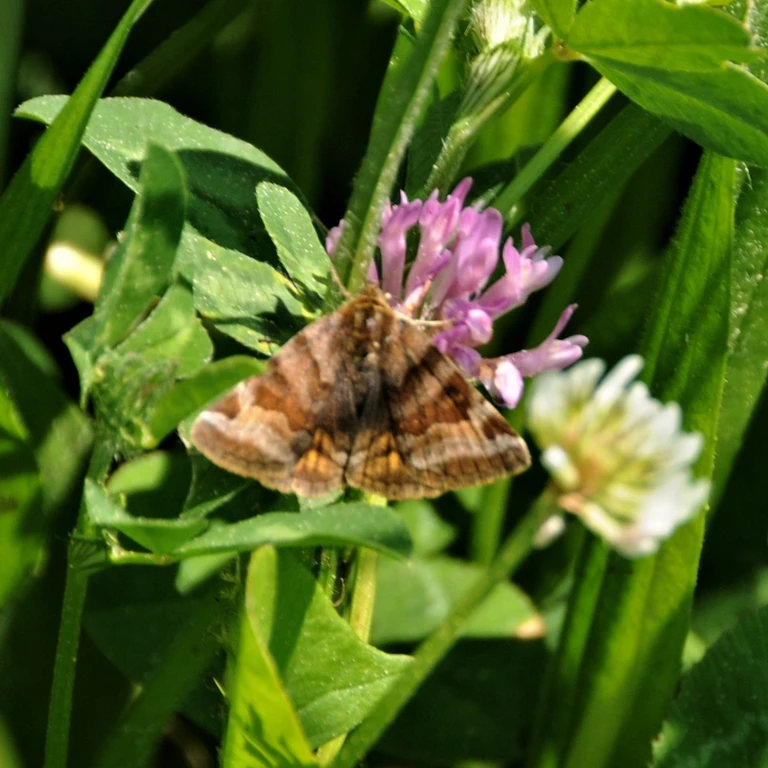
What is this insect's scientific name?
Euclidia glyphica
